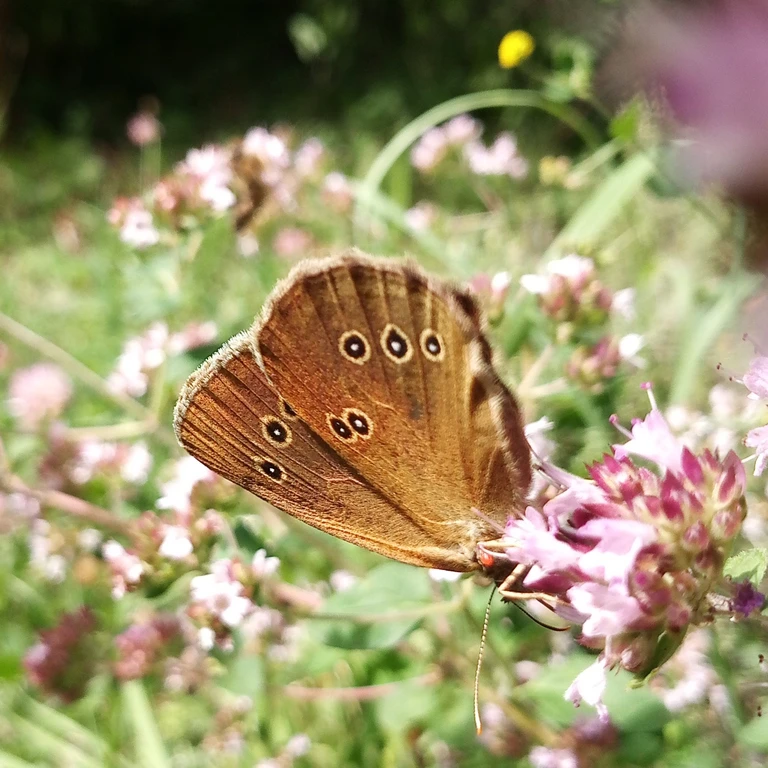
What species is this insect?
Aphantopus hyperantus
